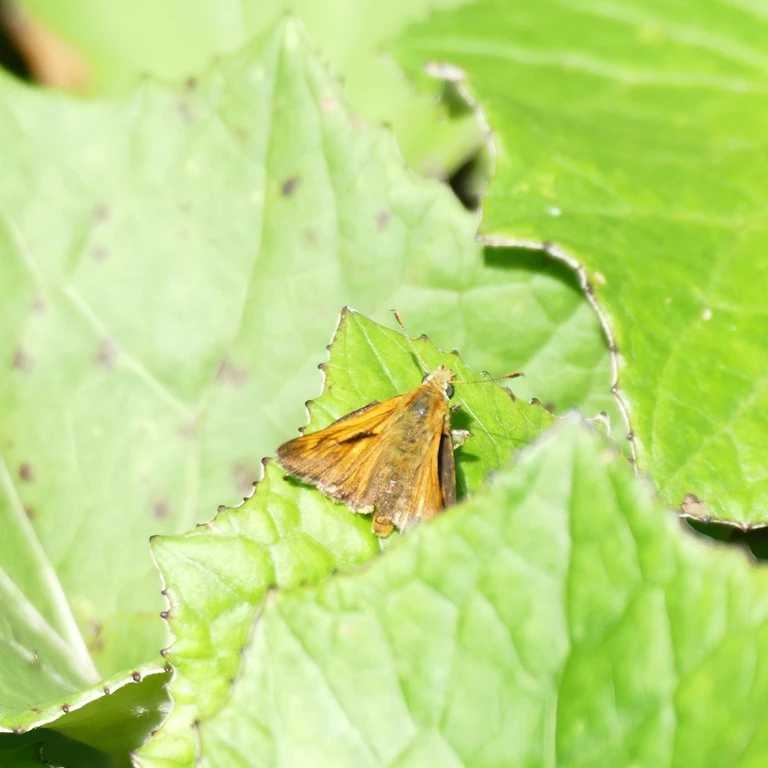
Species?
Ochlodes sylvanus (also Ochlodes venata)
